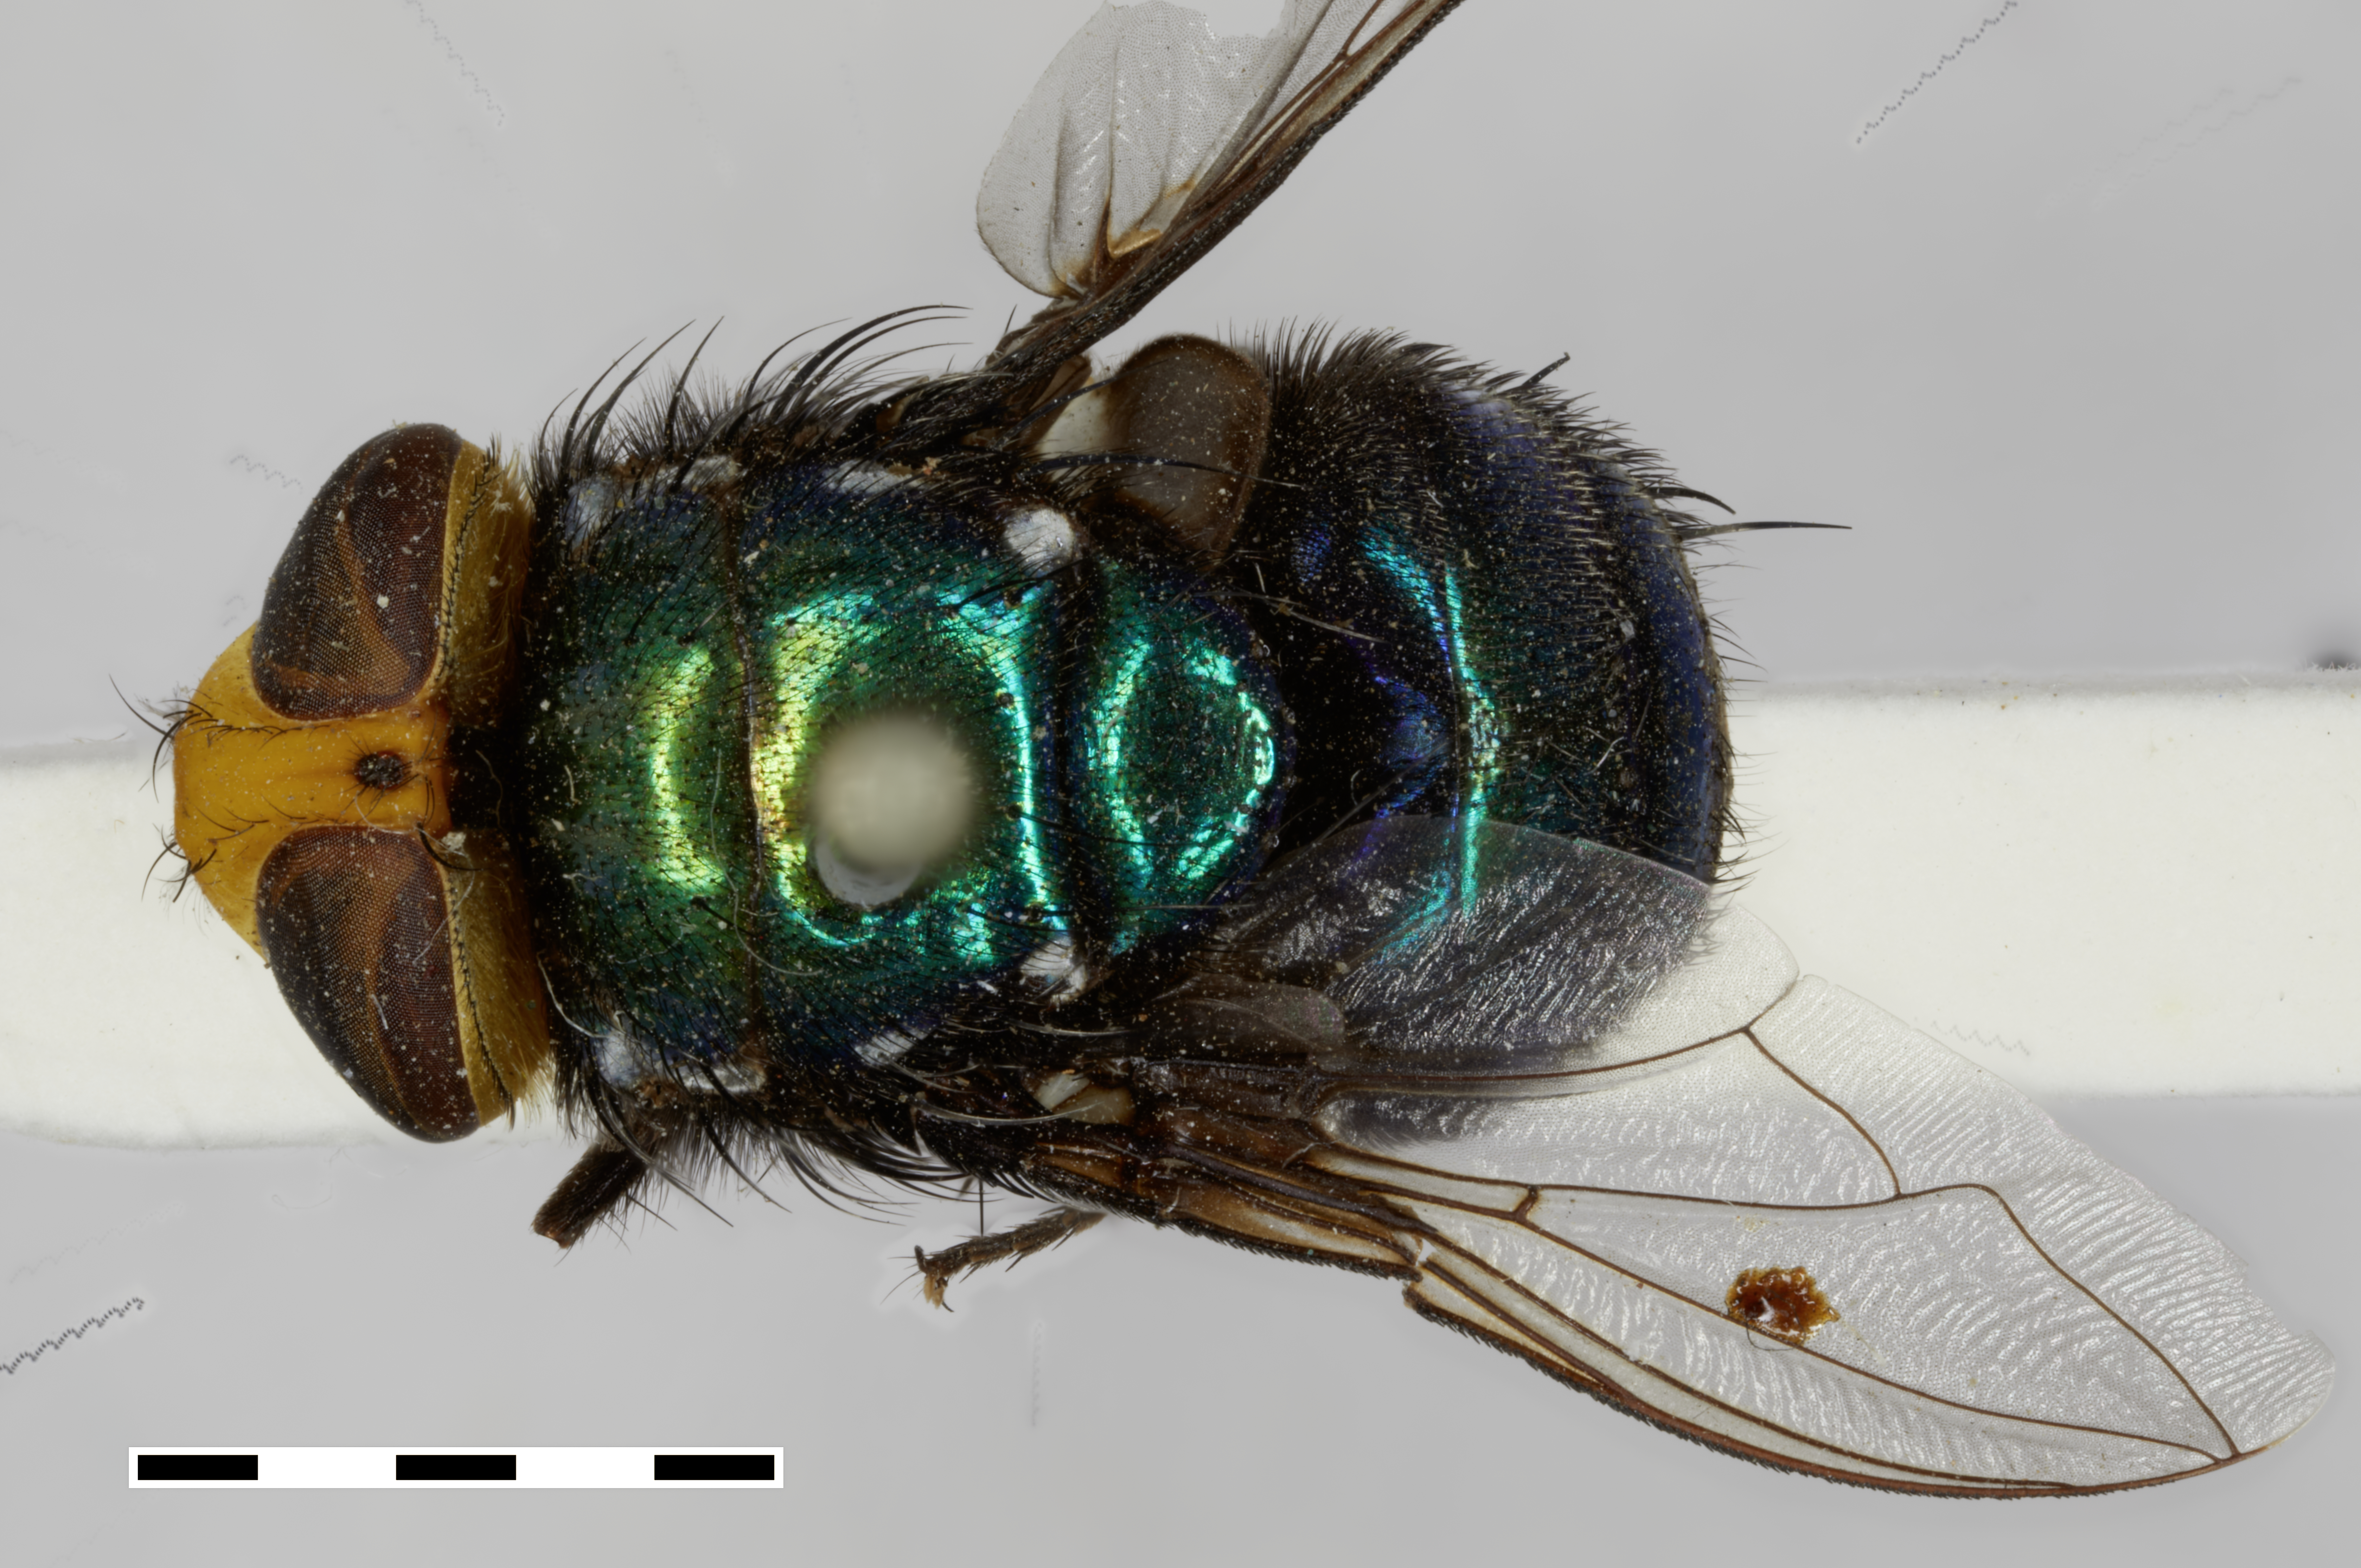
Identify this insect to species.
Amenia dubitalis
